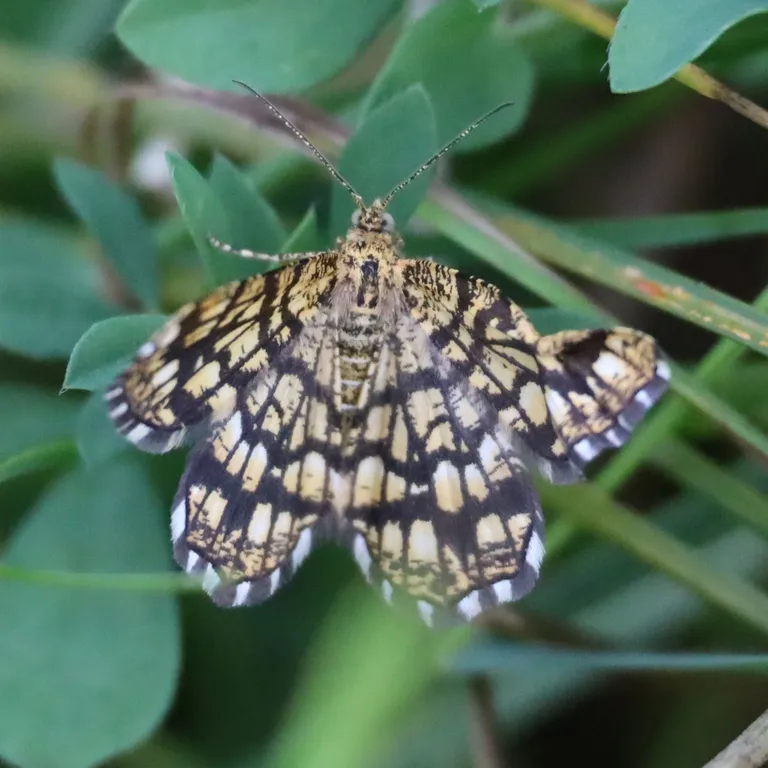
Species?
Chiasmia clathrata
